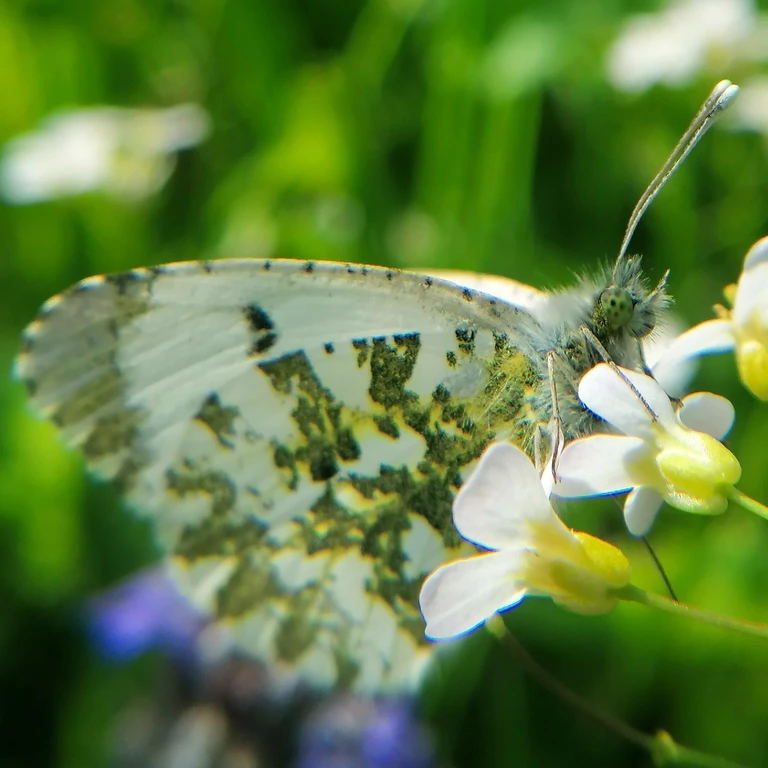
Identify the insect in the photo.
Anthocharis cardamines
